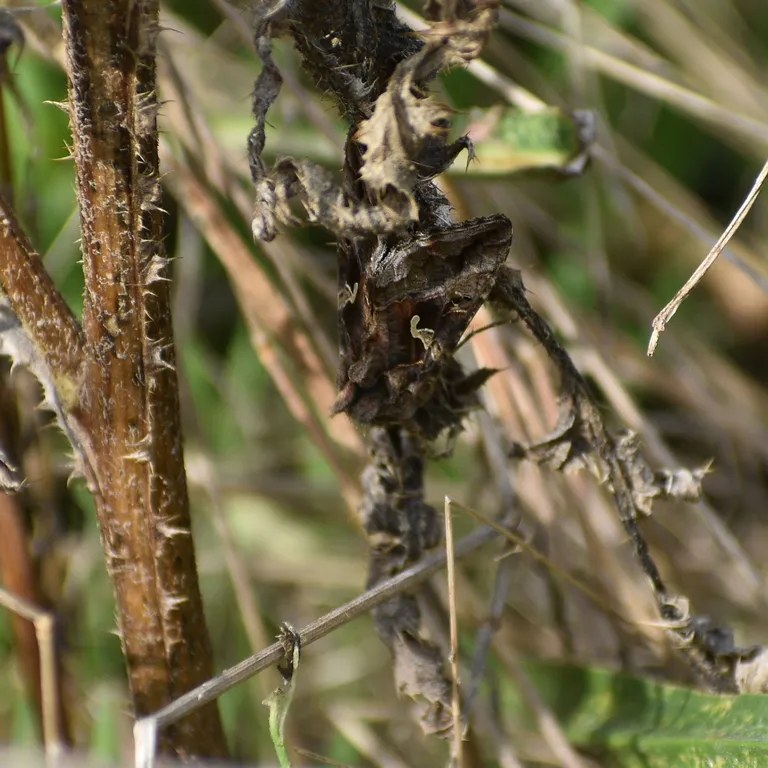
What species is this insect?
Autographa gamma
